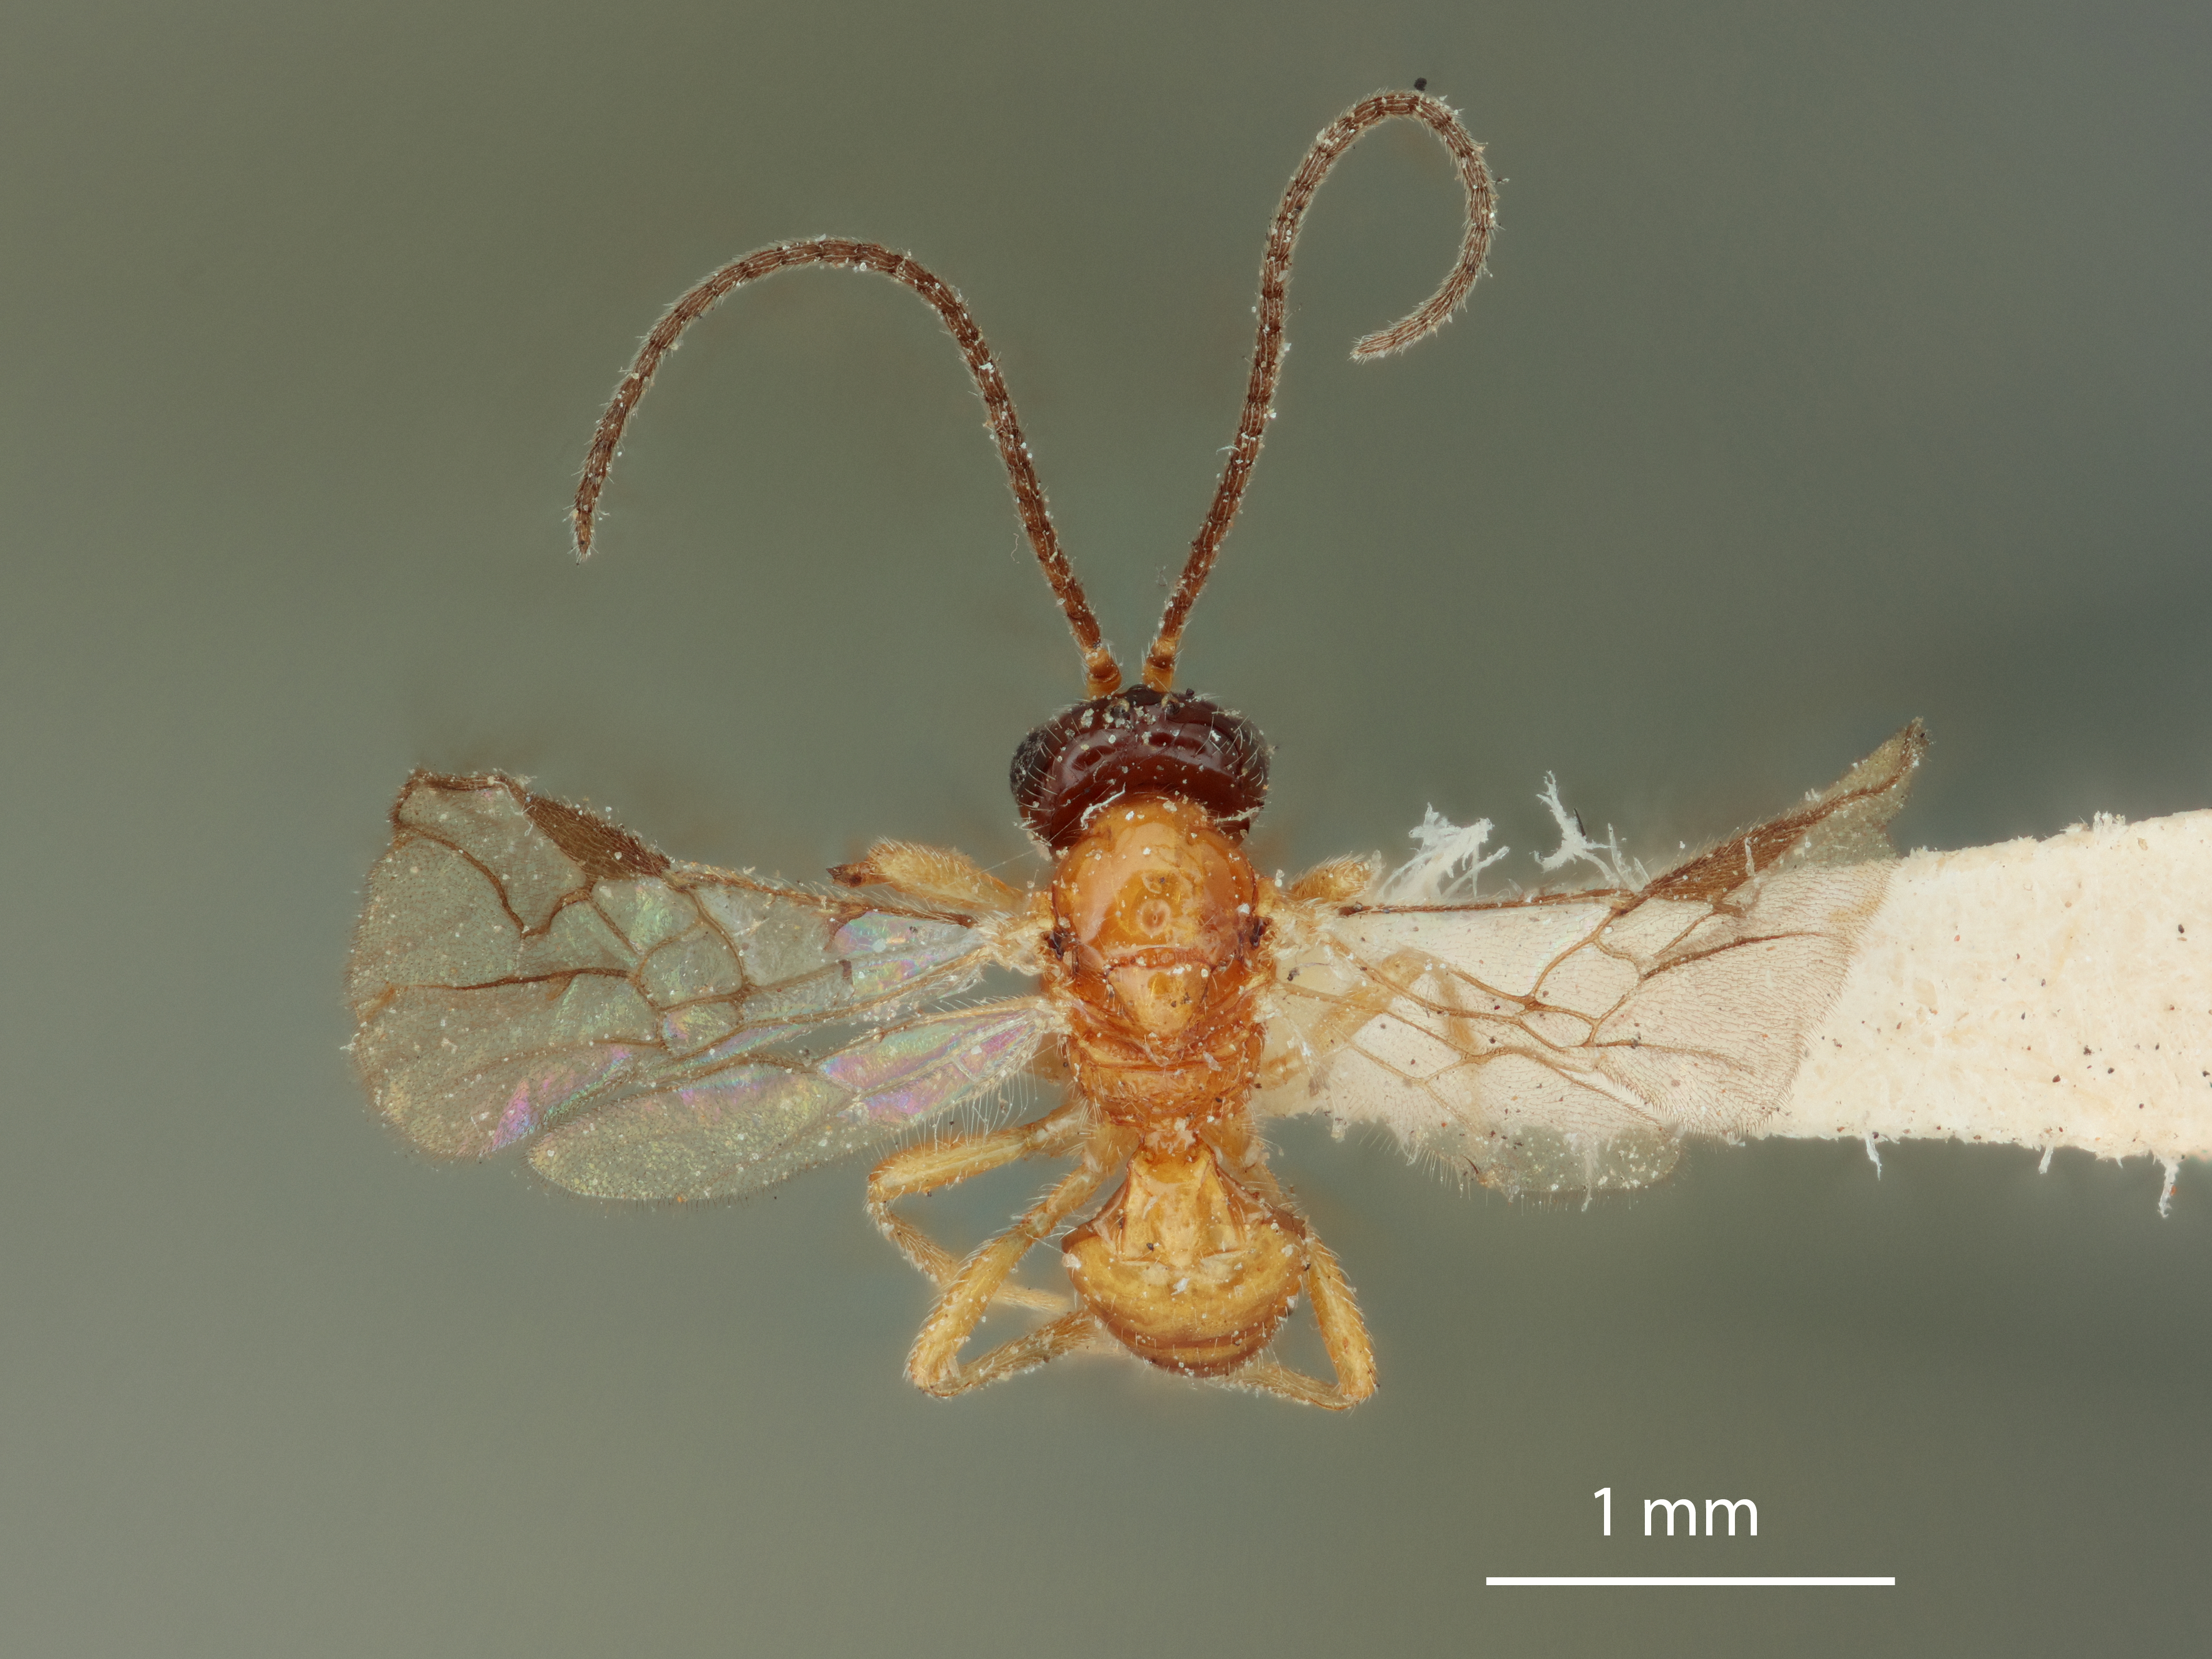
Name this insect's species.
Opius succineus
